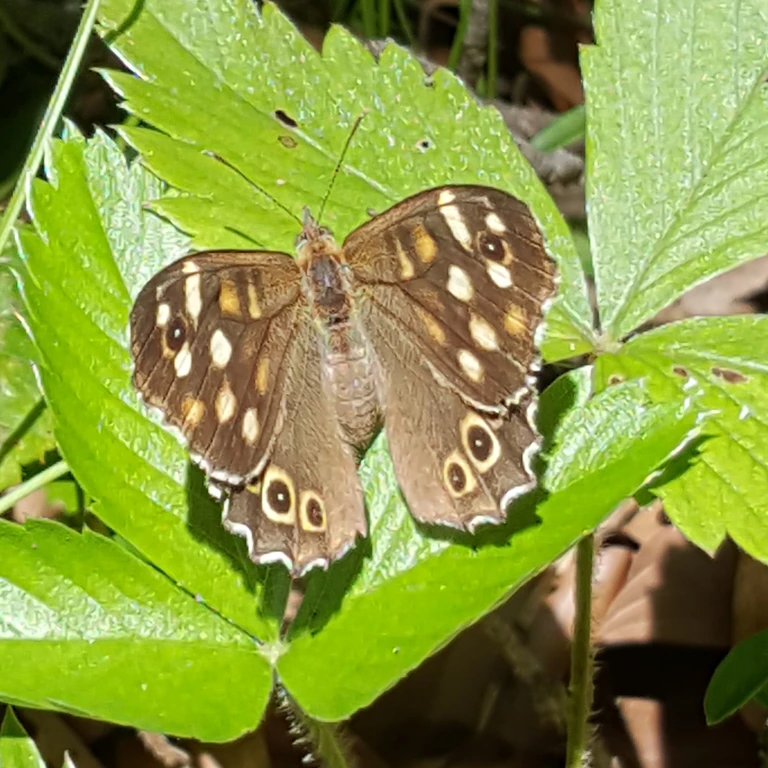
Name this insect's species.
Pararge aegeria
